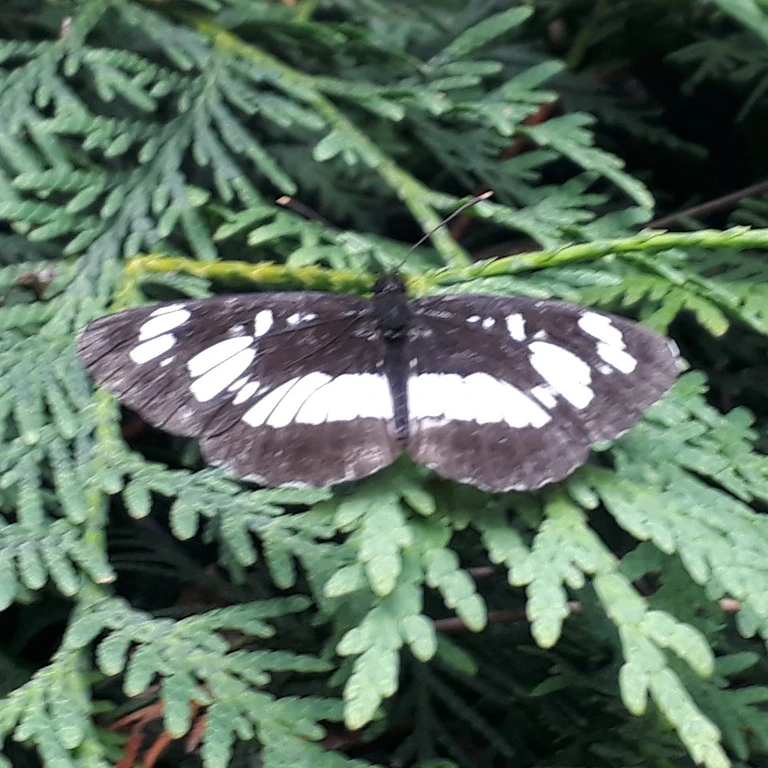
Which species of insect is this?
Neptis rivularis
